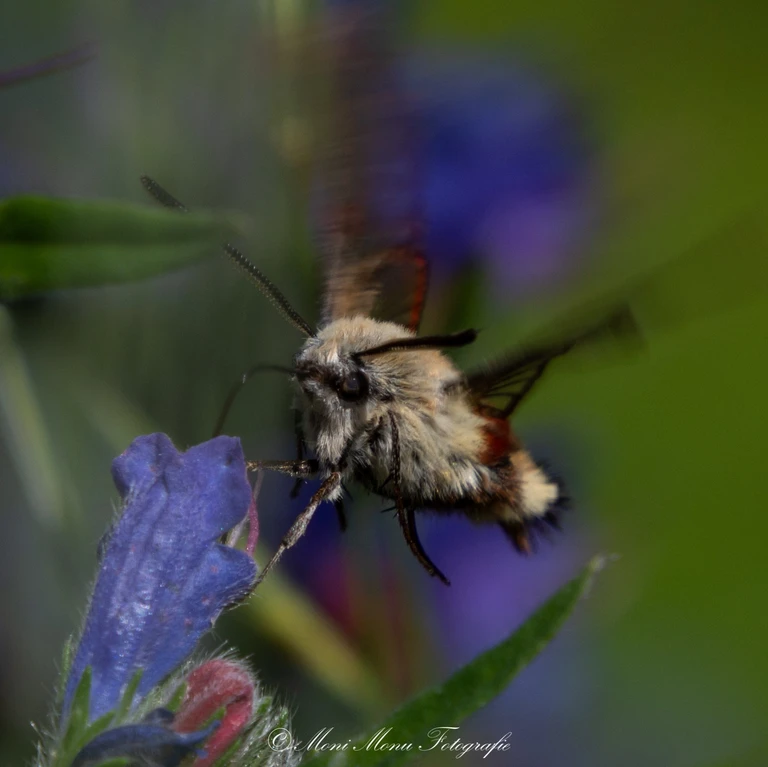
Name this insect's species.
Hemaris fuciformis
